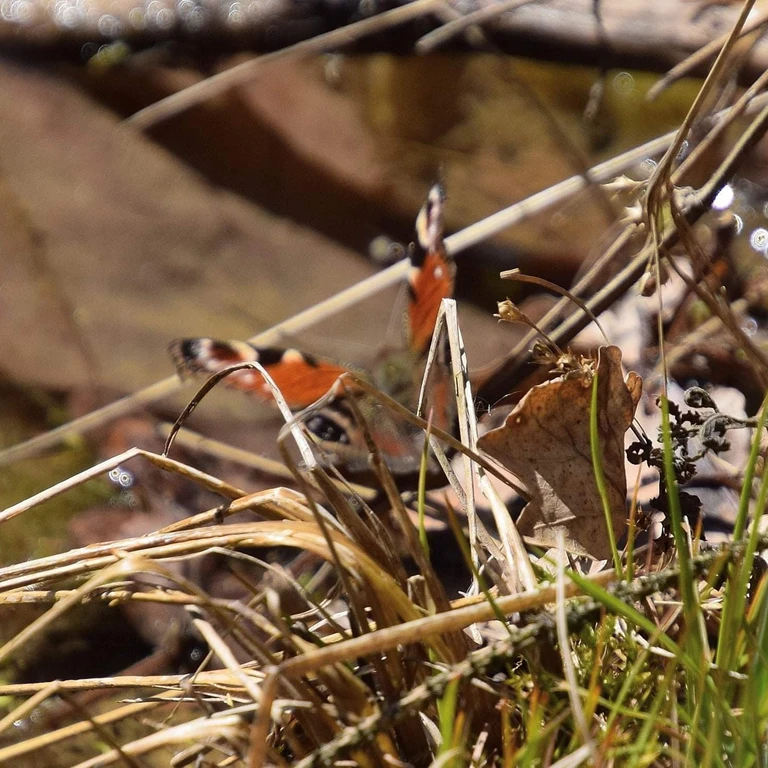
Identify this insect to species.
Aglais io
